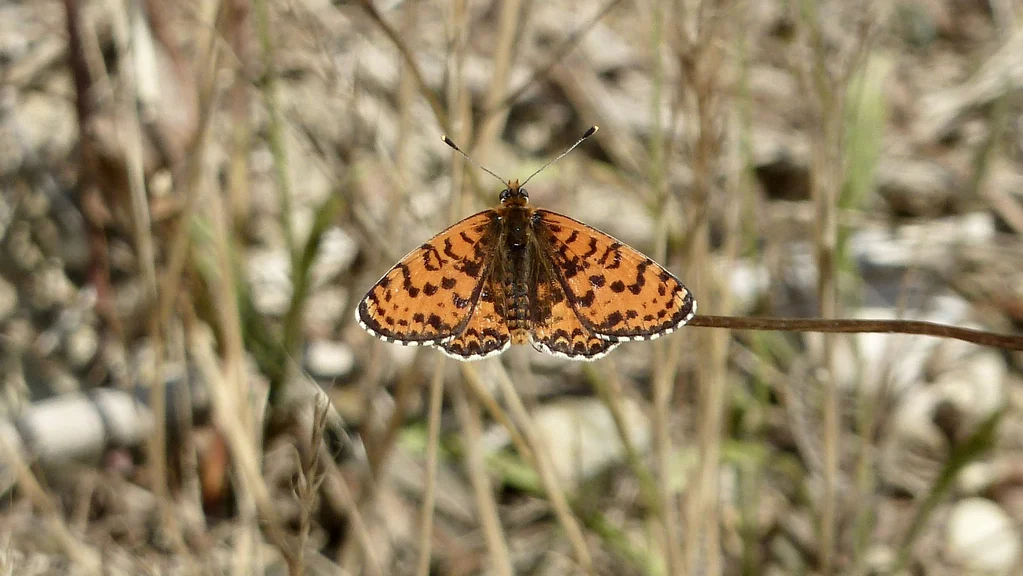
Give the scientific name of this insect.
Melitaea didyma
